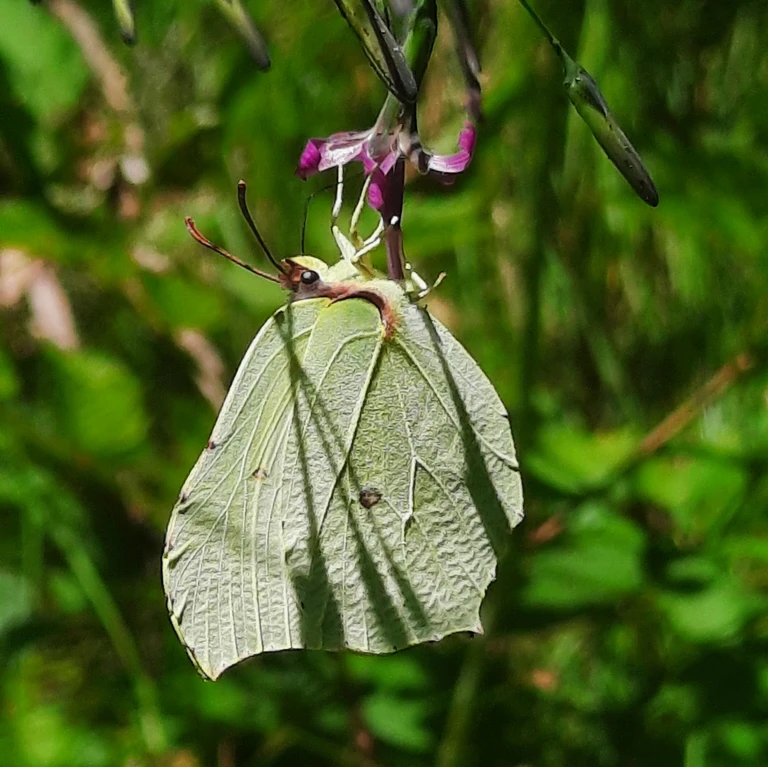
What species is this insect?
Gonepteryx rhamni
